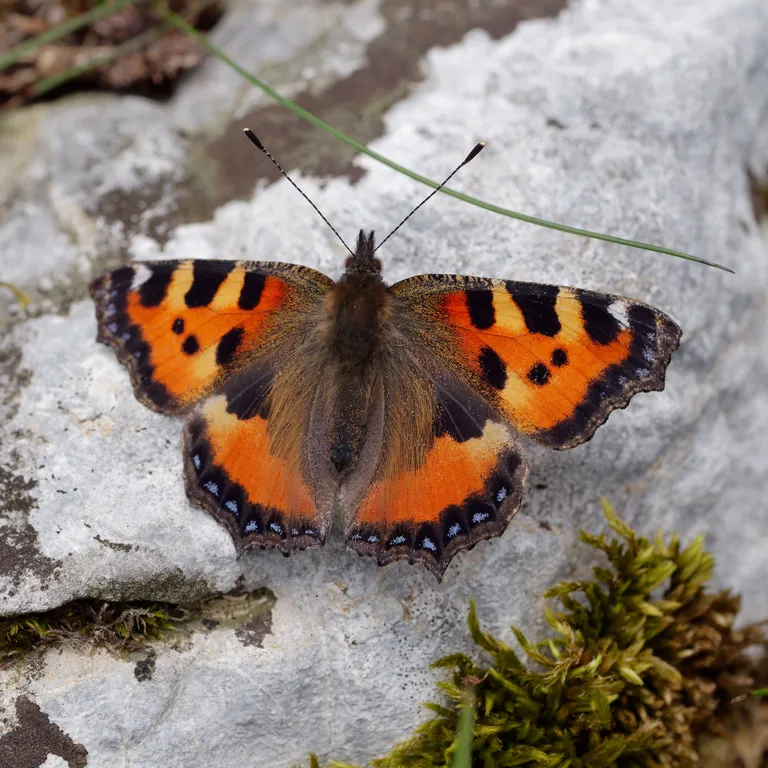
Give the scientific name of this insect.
Aglais urticae
